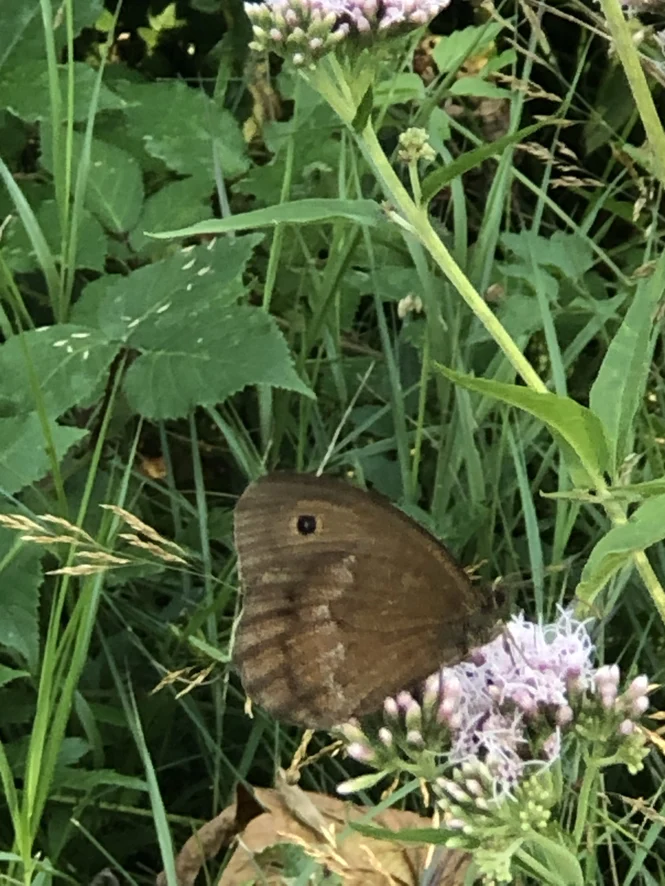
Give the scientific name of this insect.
Minois dryas
